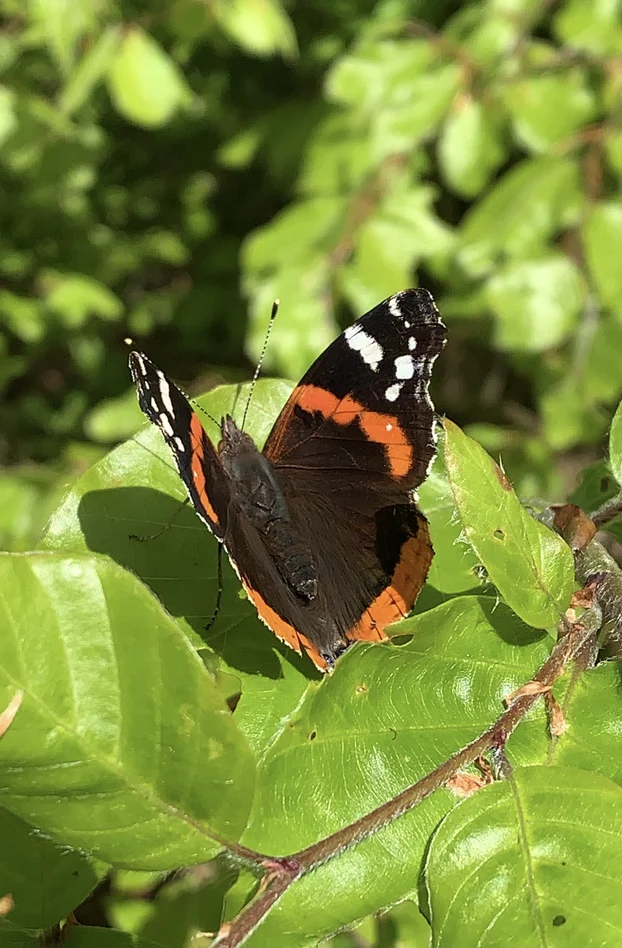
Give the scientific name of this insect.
Vanessa atalanta
